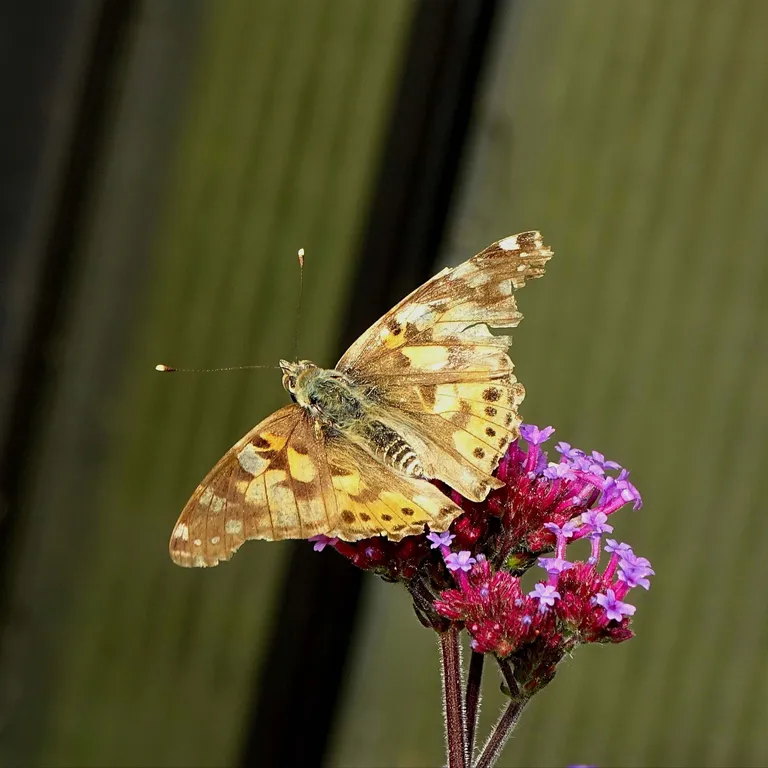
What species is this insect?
Vanessa cardui
